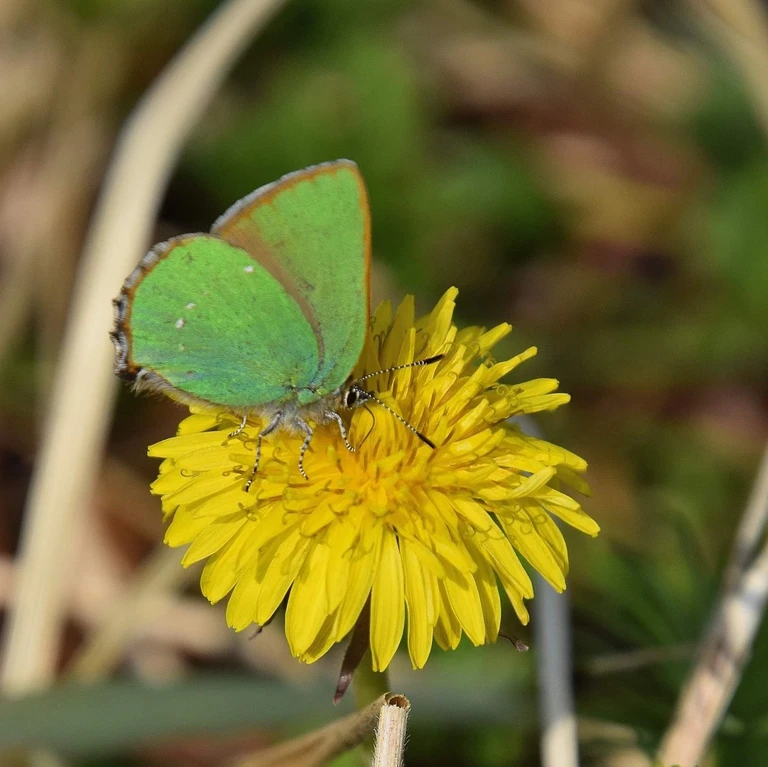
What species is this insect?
Callophrys rubi
